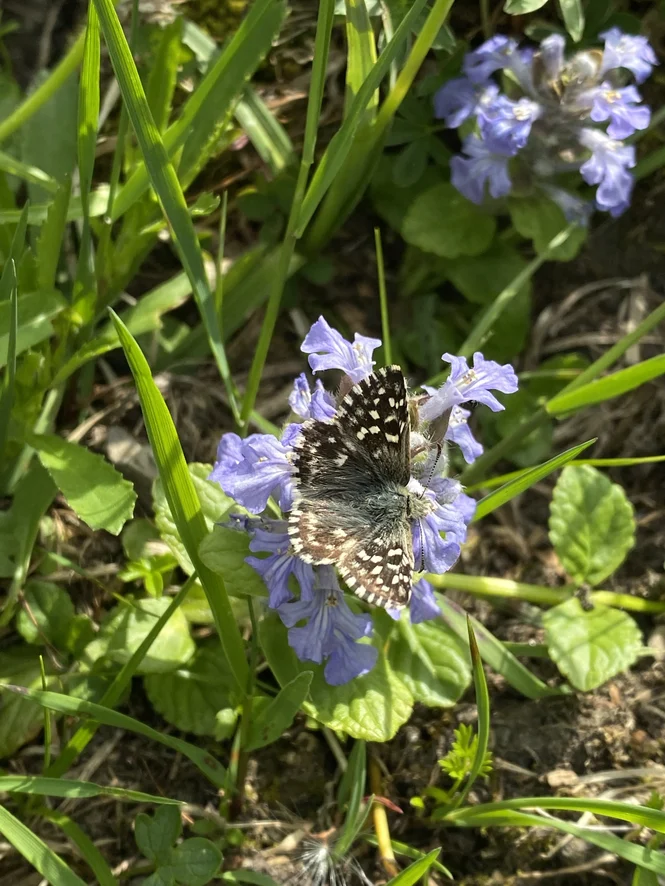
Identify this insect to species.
Pyrgus malvae
